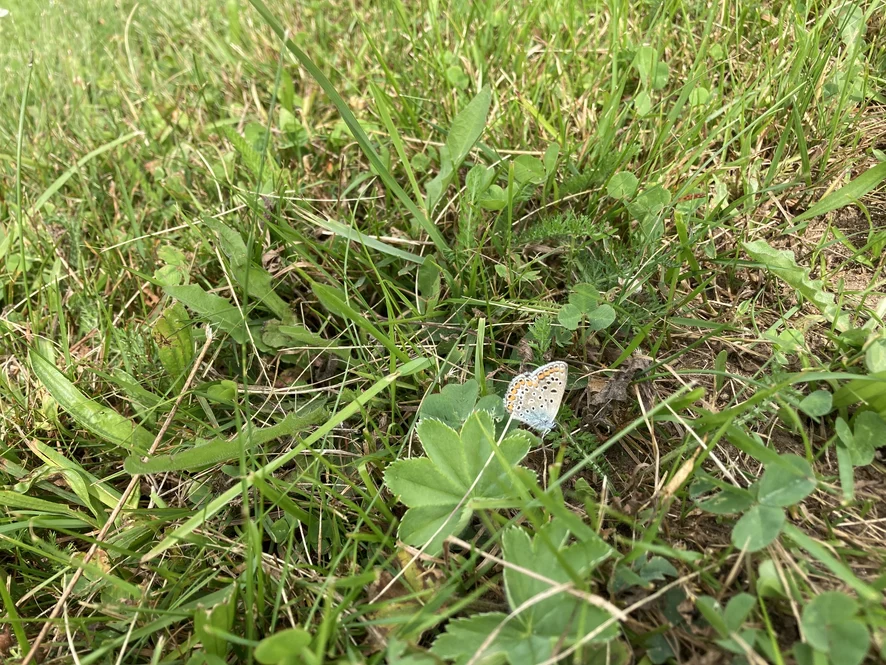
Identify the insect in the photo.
Polyommatus icarus
